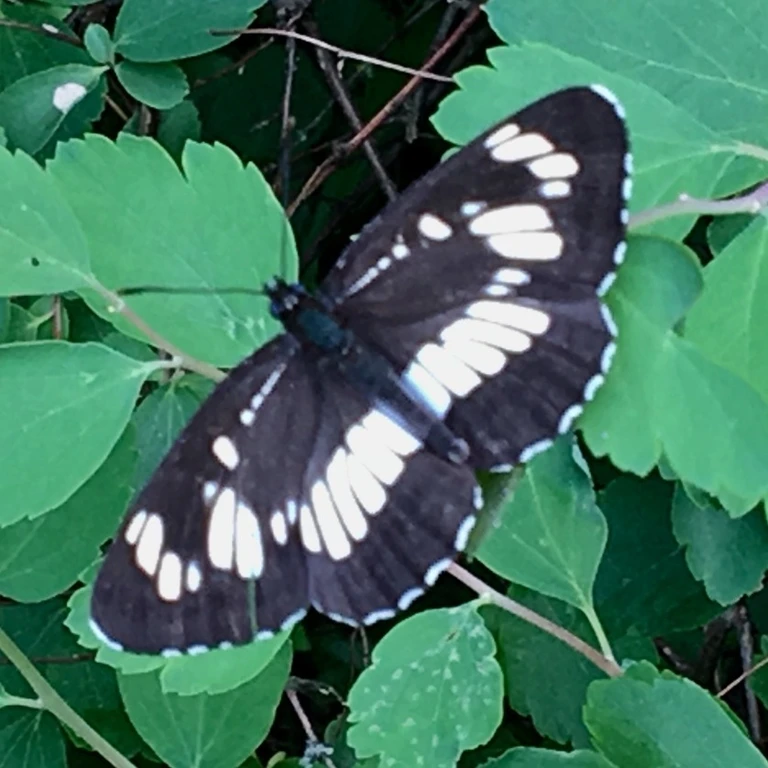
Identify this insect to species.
Neptis rivularis
